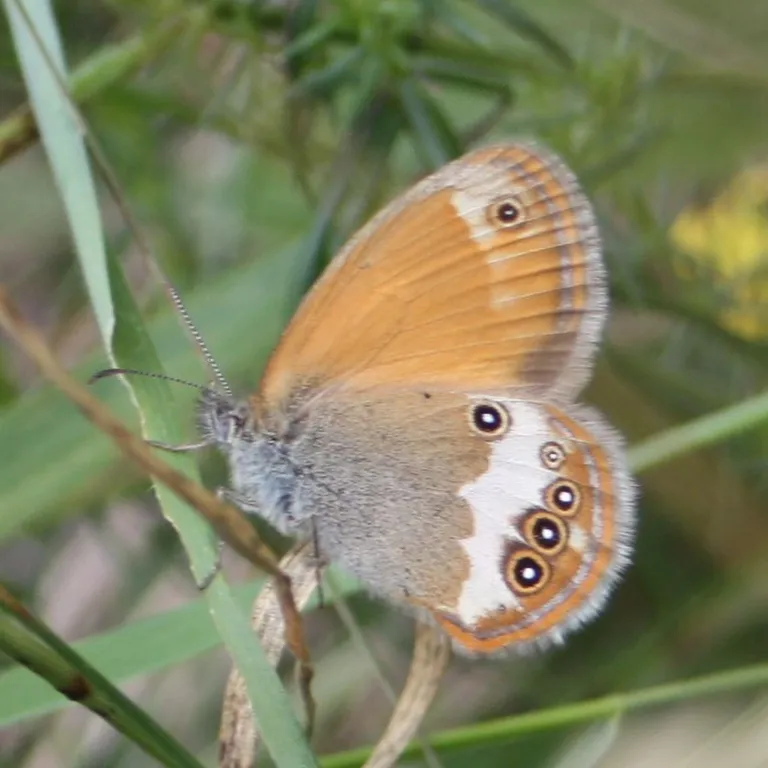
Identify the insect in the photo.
Coenonympha arcania
